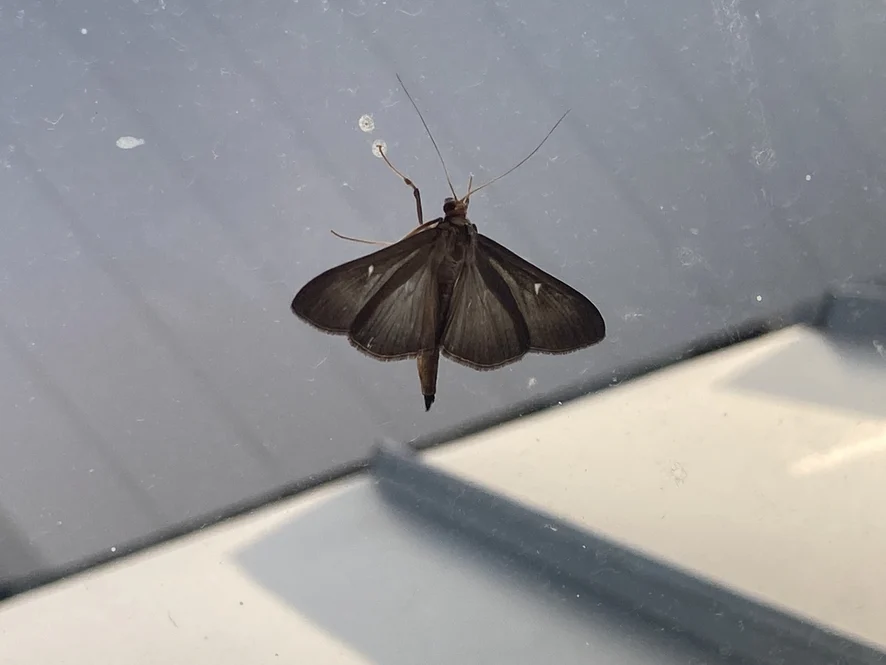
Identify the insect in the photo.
Cydalima perspectalis
